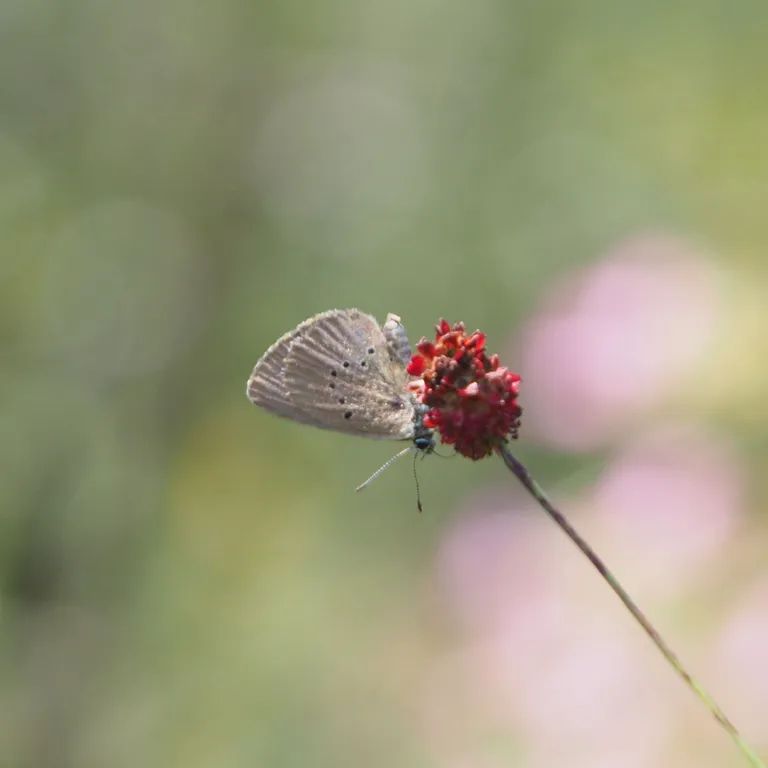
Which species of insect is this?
Phengaris nausithous (also Maculinea nausithous)
